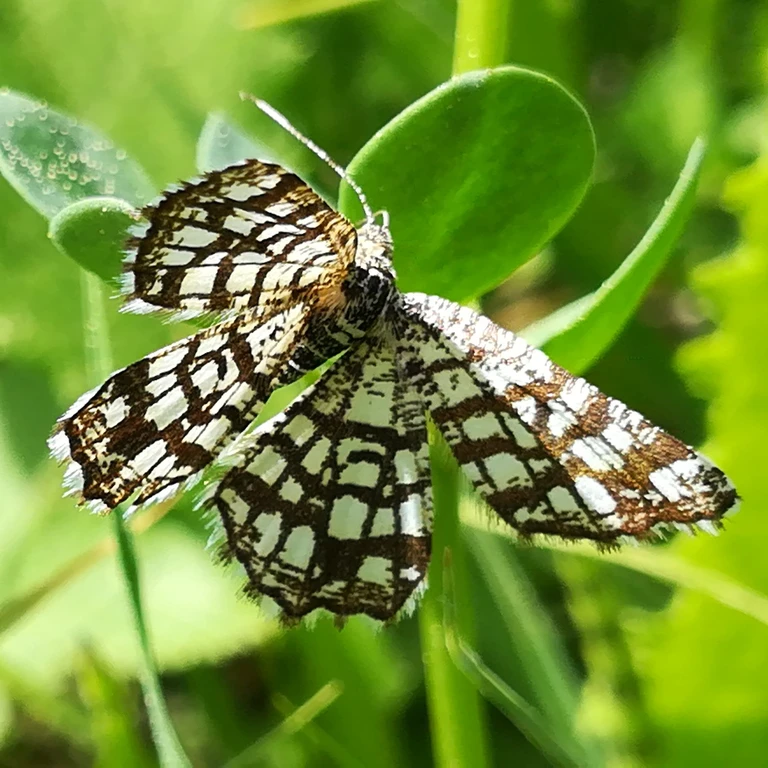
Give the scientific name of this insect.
Chiasmia clathrata
